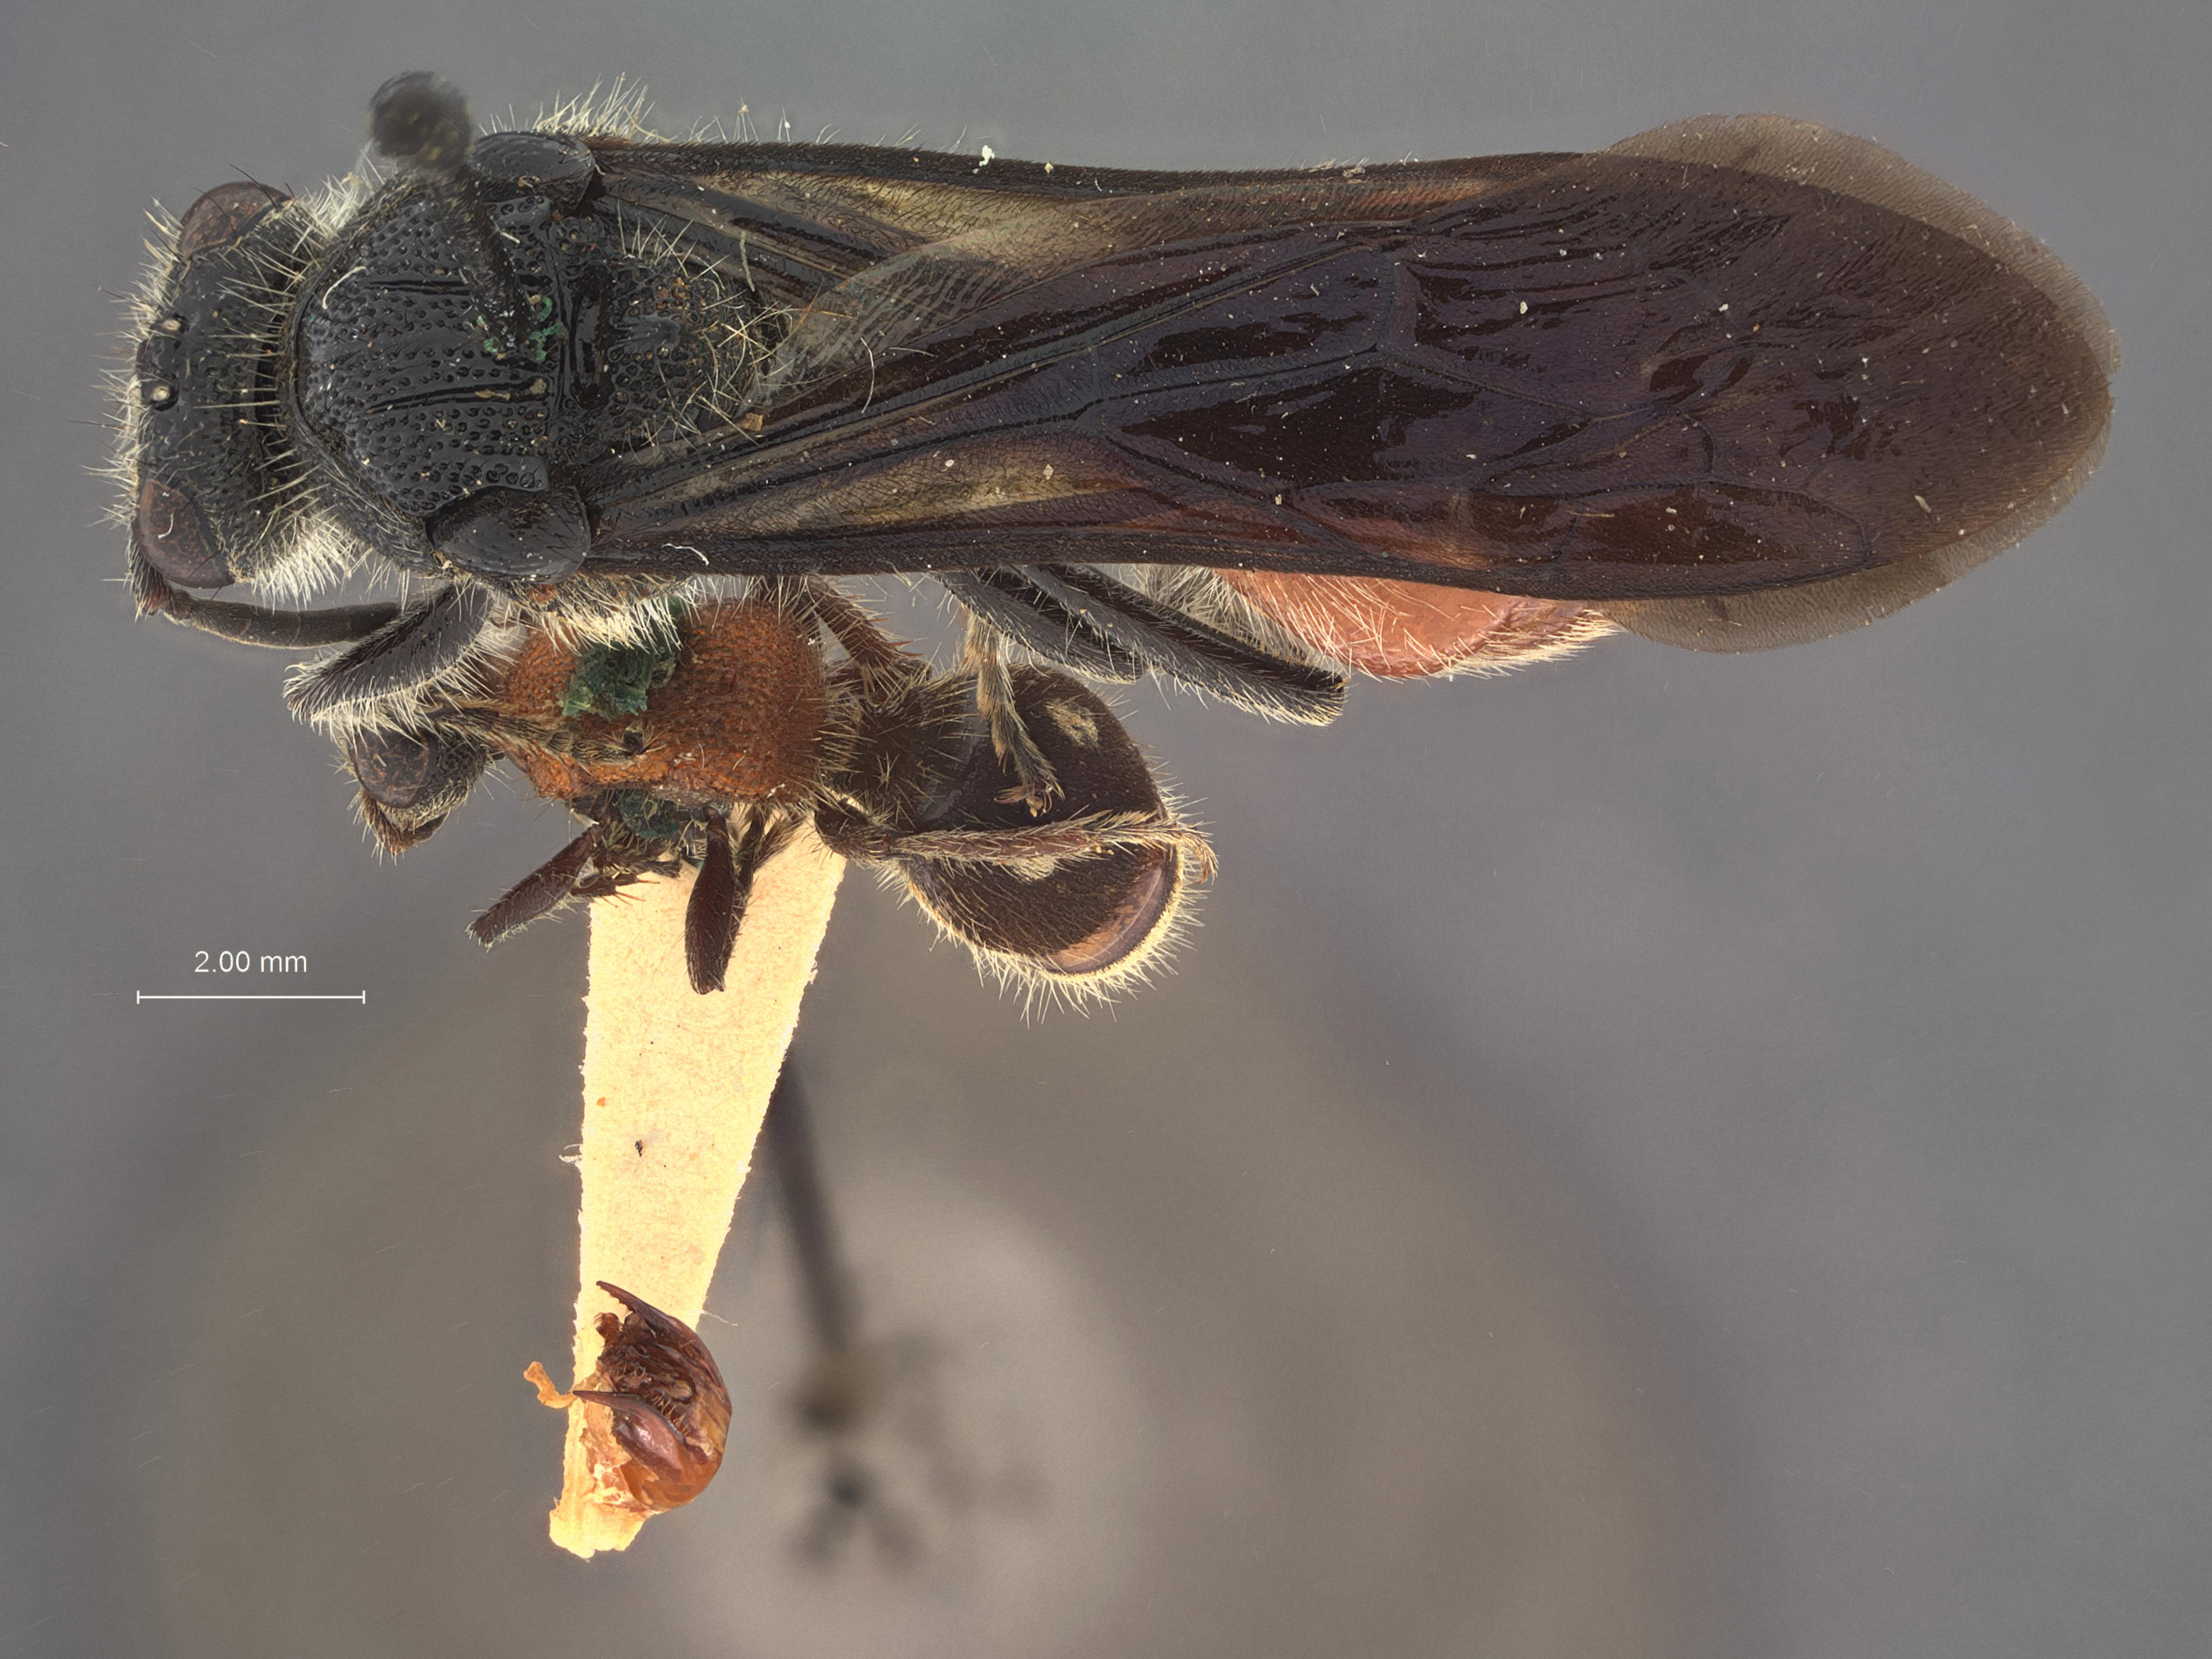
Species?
Timulla minor
